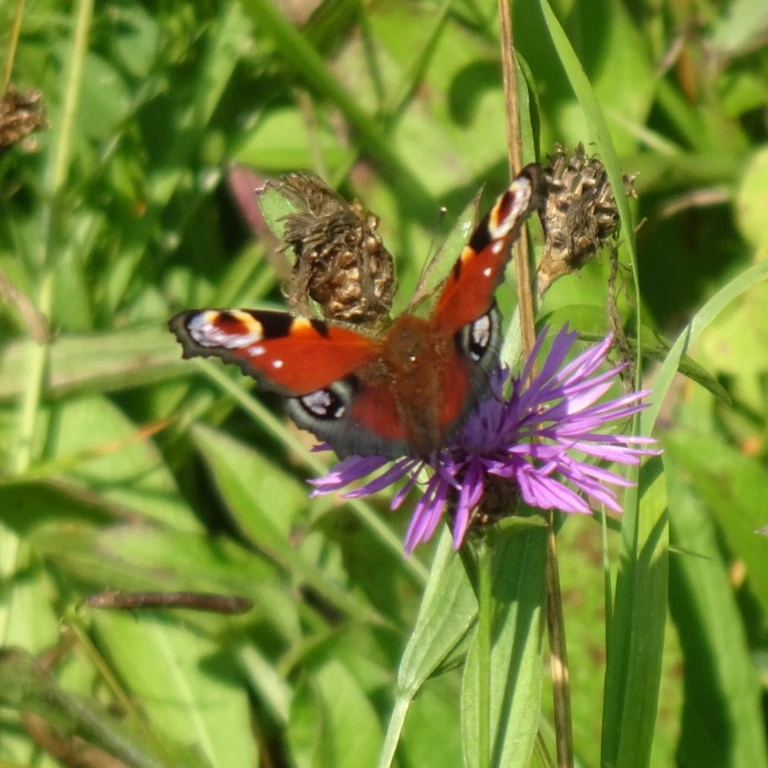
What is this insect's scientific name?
Aglais io
